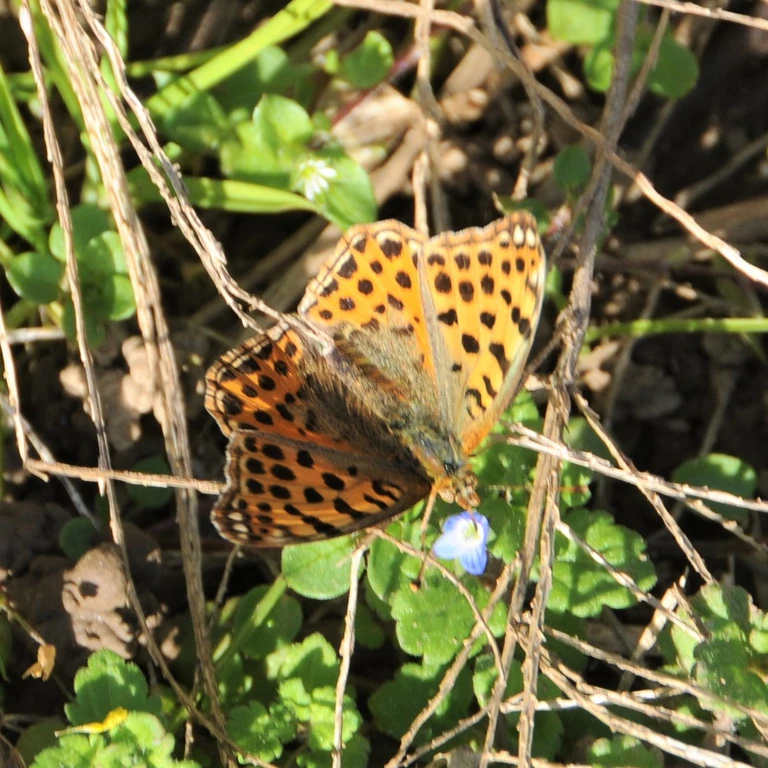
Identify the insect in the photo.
Issoria lathonia
